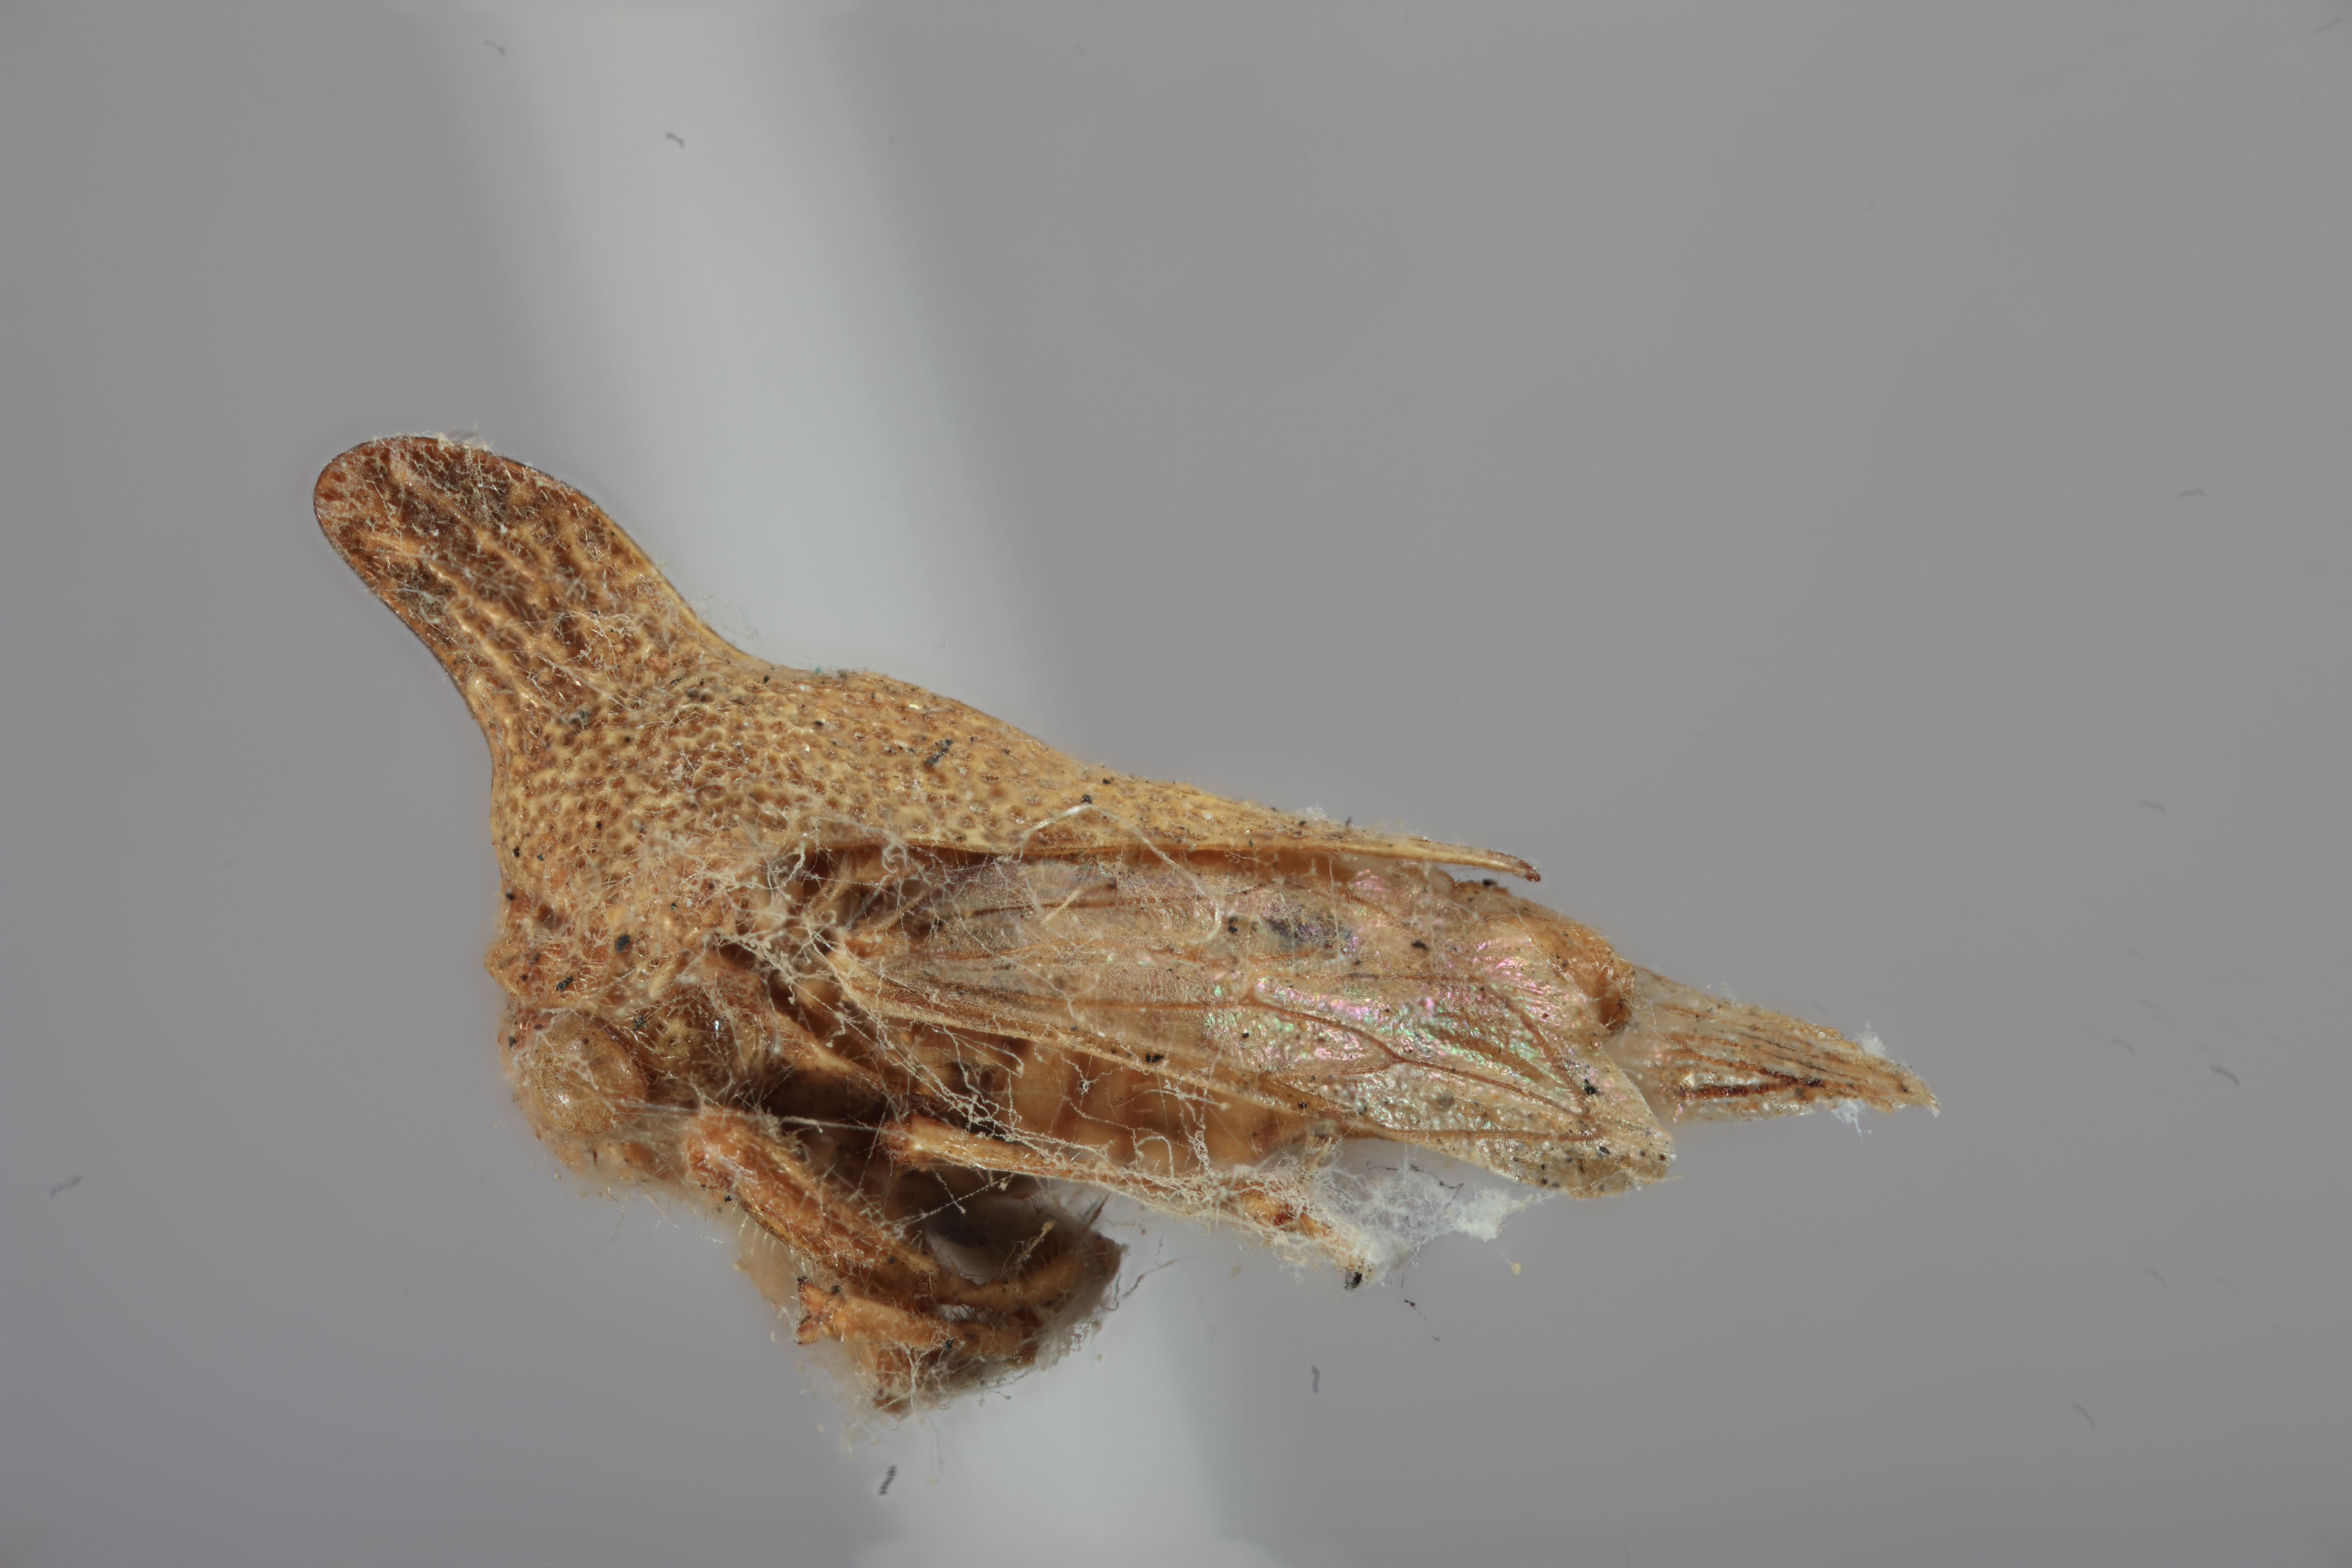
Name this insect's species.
Platycotis minax
